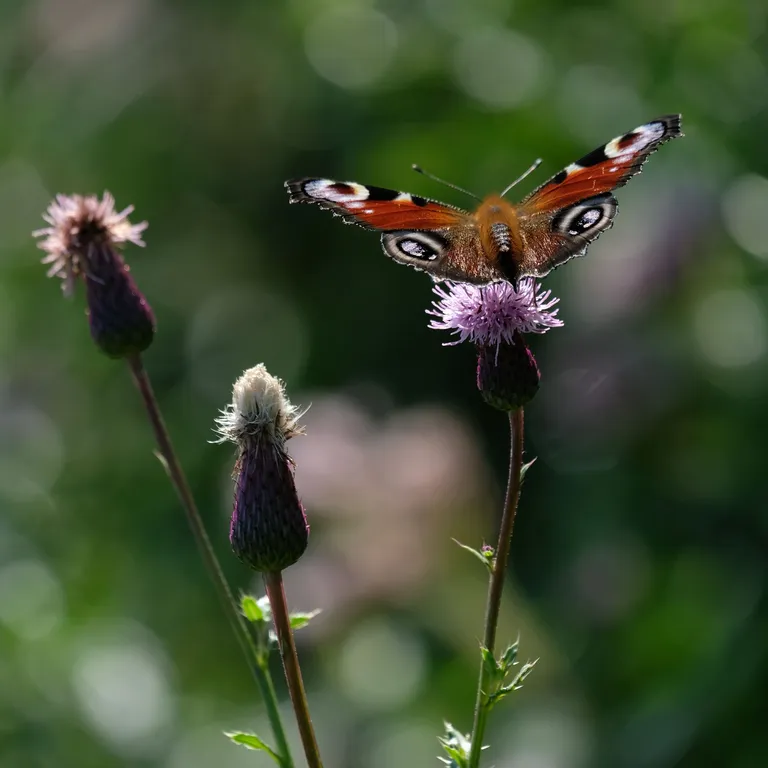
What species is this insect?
Aglais io
